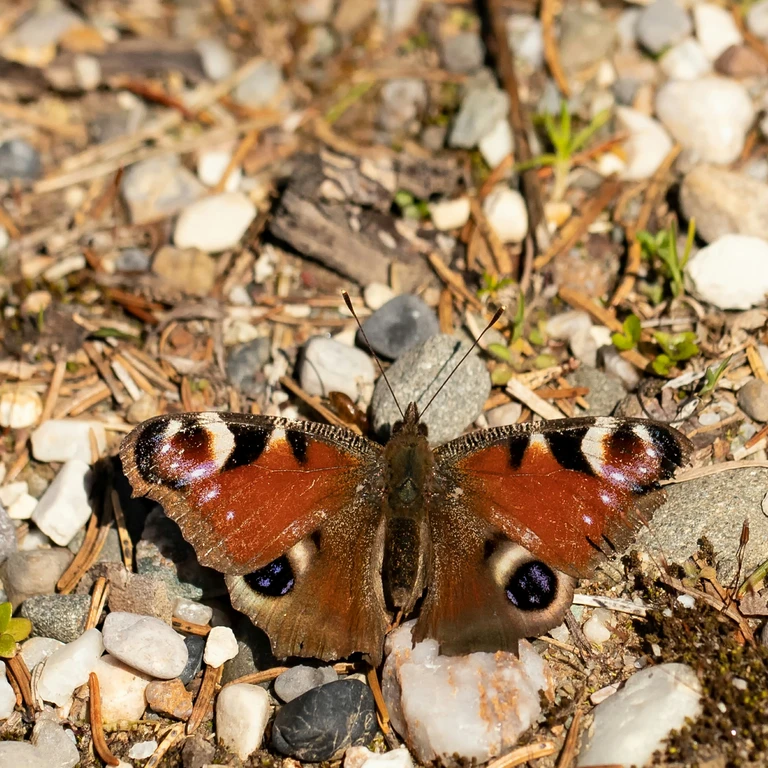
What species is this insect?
Aglais io
